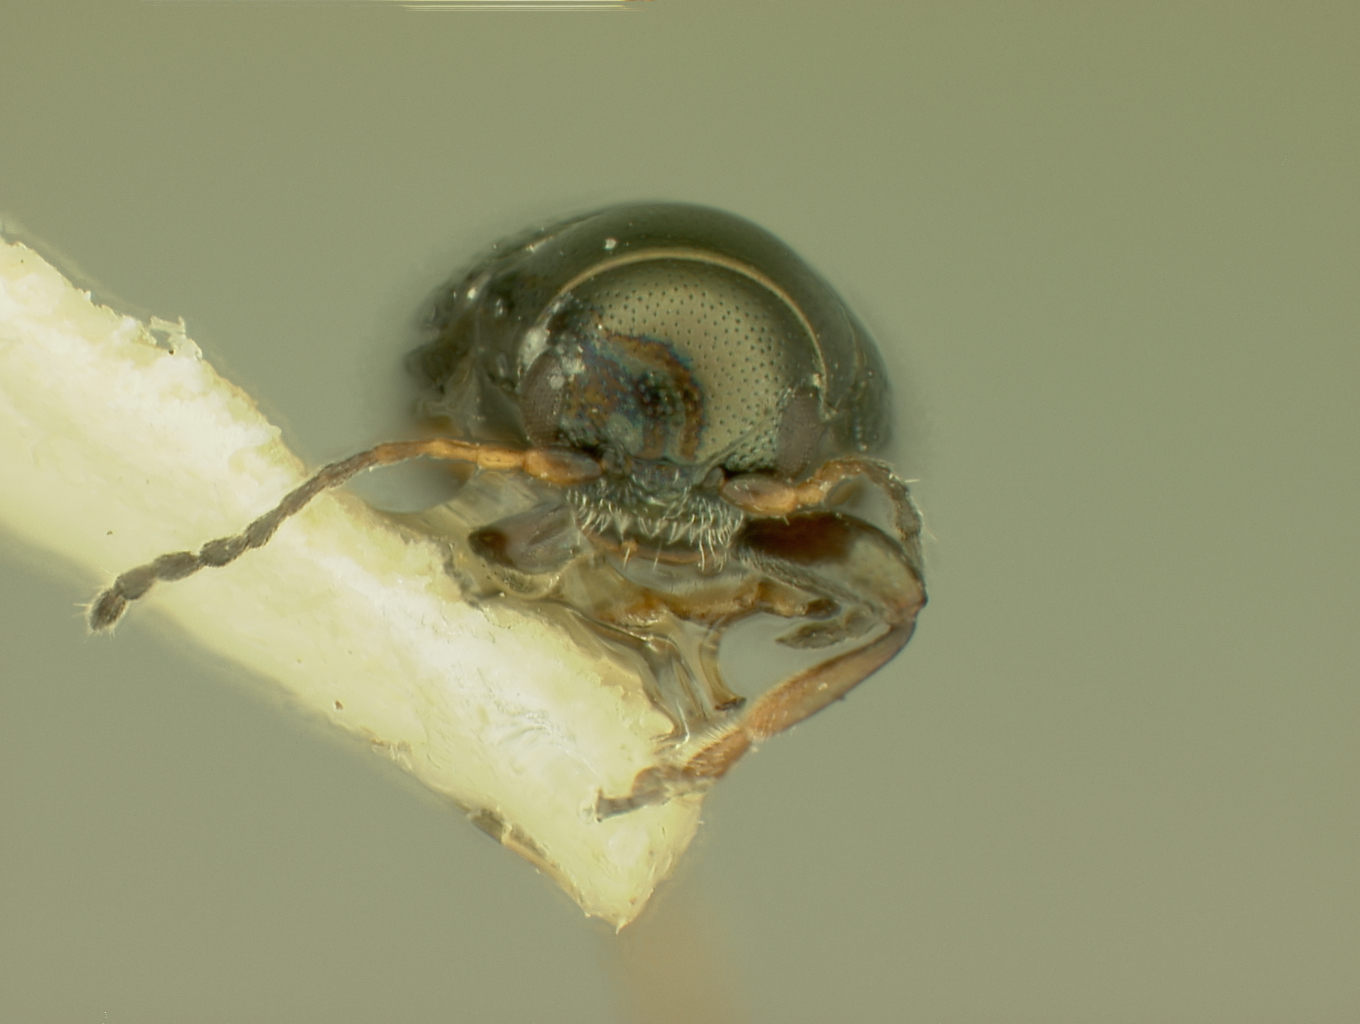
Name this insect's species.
Chaetocnema albiventris
